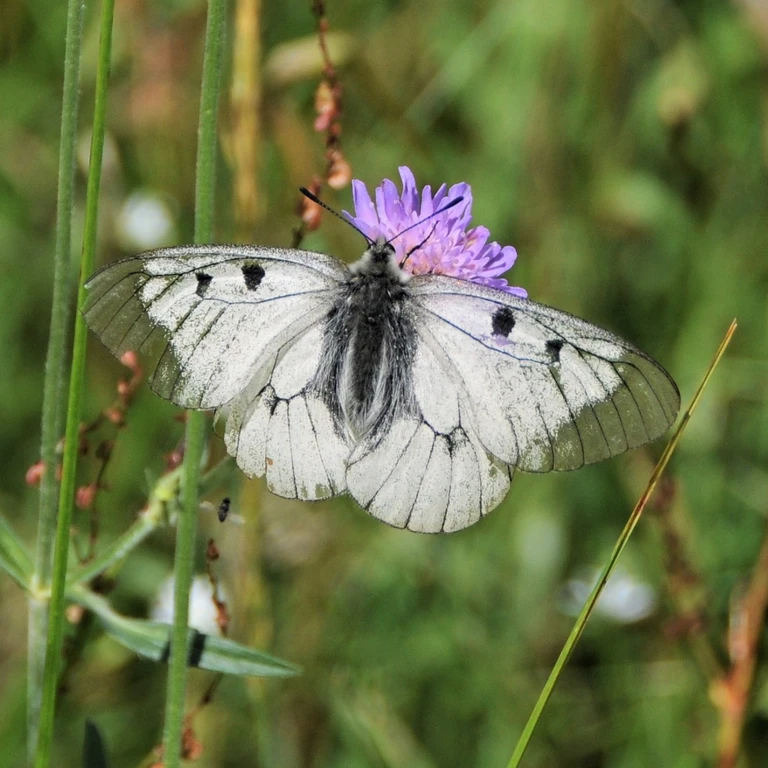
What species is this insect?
Parnassius mnemosyne
